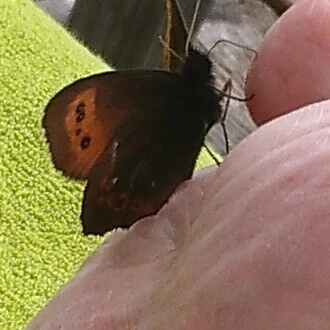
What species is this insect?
Erebia ligea
